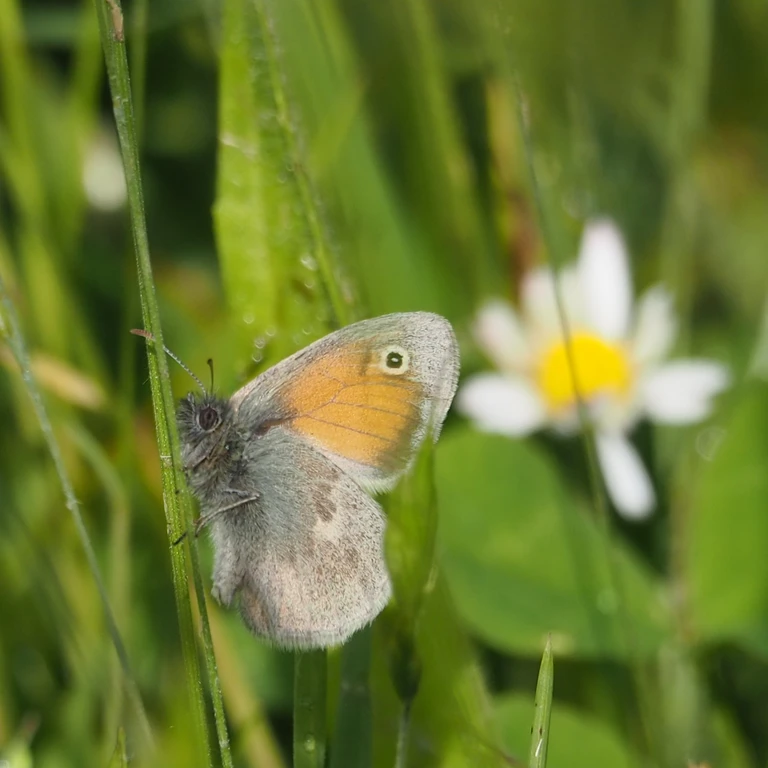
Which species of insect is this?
Coenonympha pamphilus
